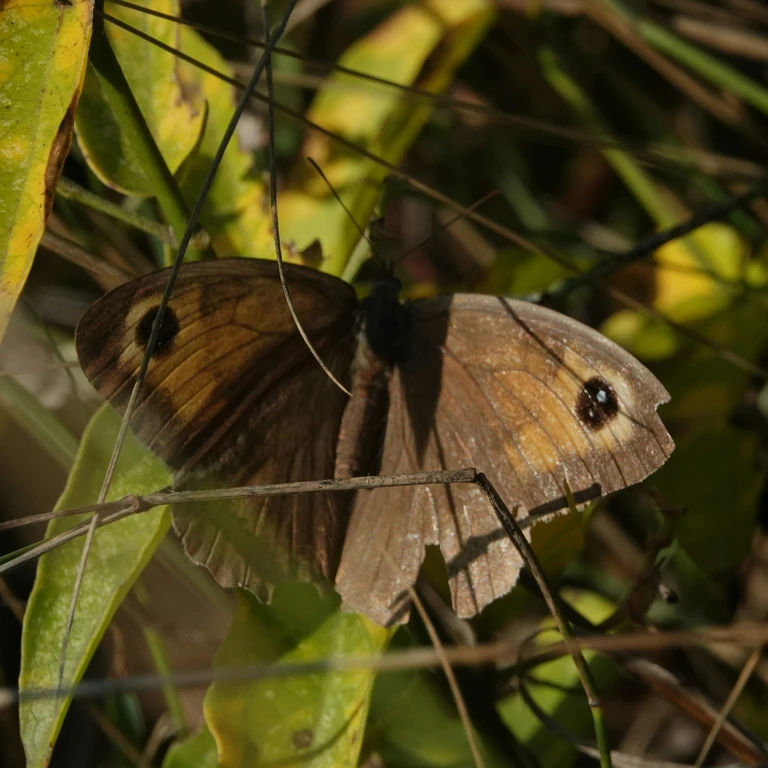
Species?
Maniola jurtina
